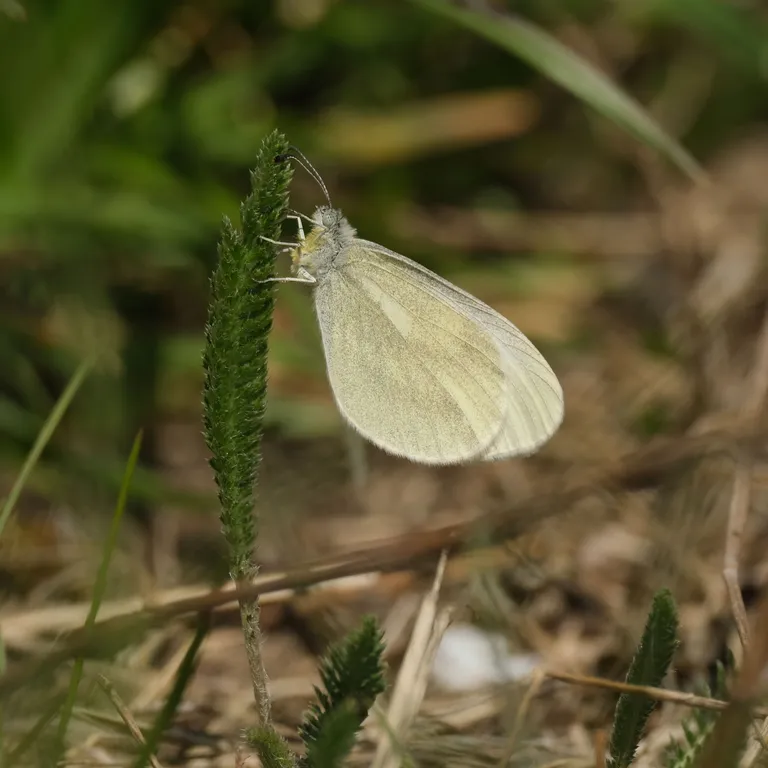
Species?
Leptidea sinapis/juvernica
